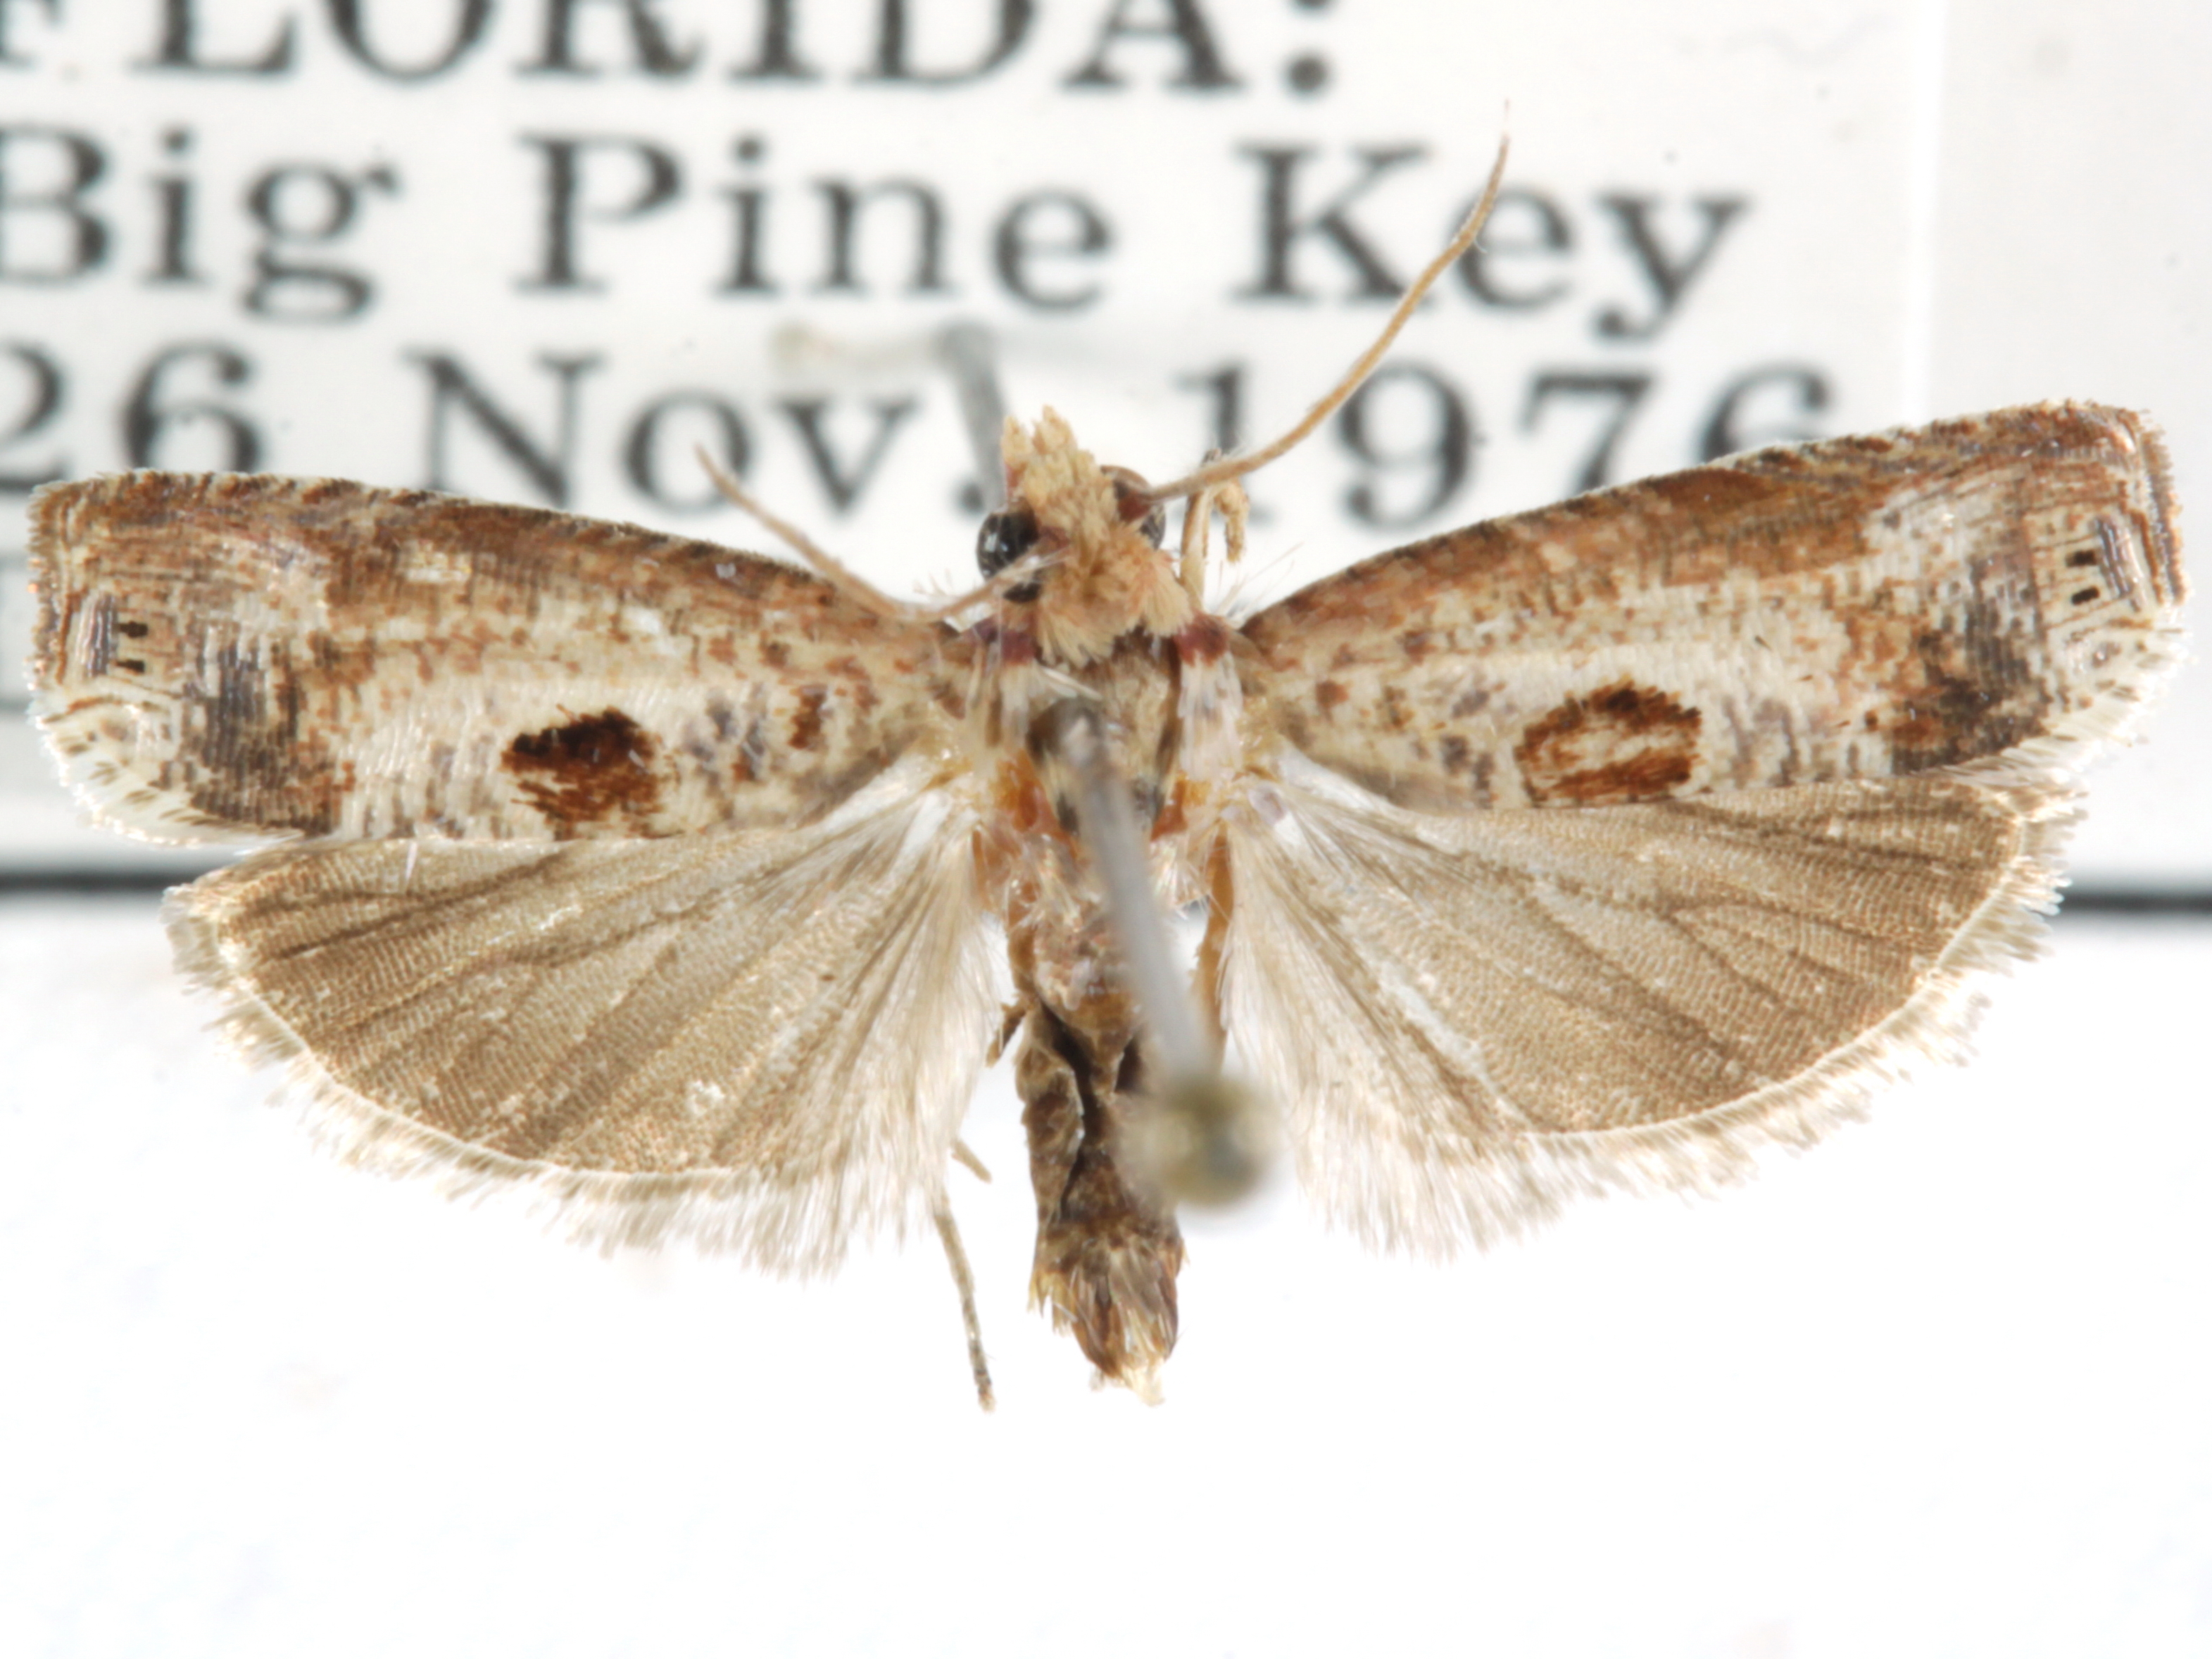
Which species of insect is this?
Episimus augmentana
